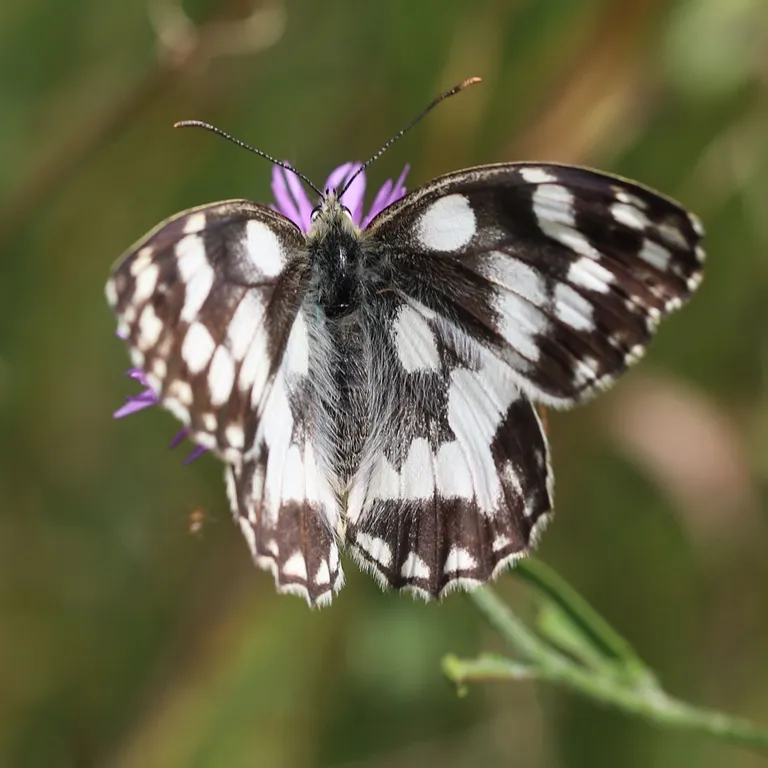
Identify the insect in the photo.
Melanargia galathea
